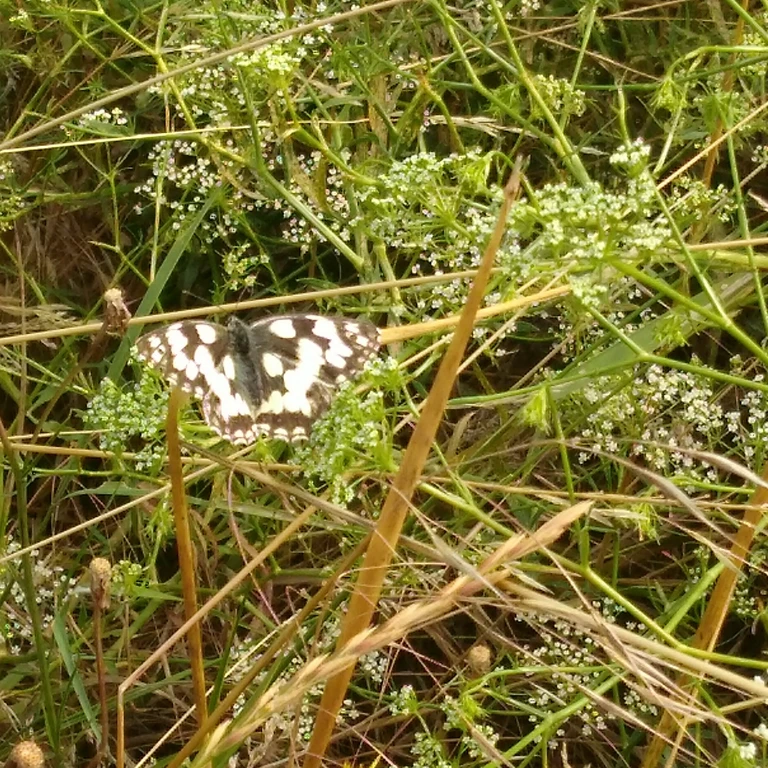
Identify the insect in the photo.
Melanargia galathea
